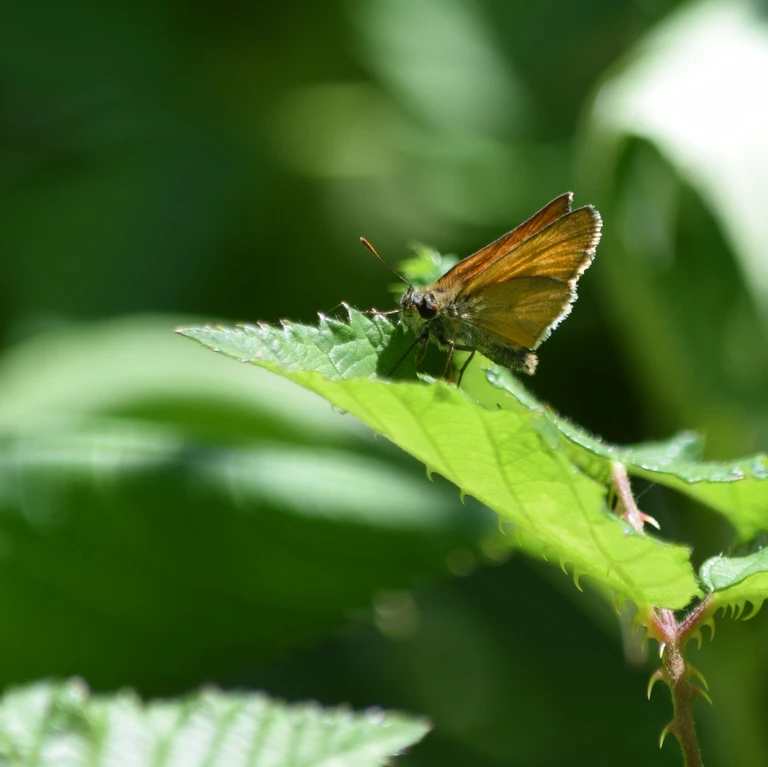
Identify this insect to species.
Thymelicus sylvestris
